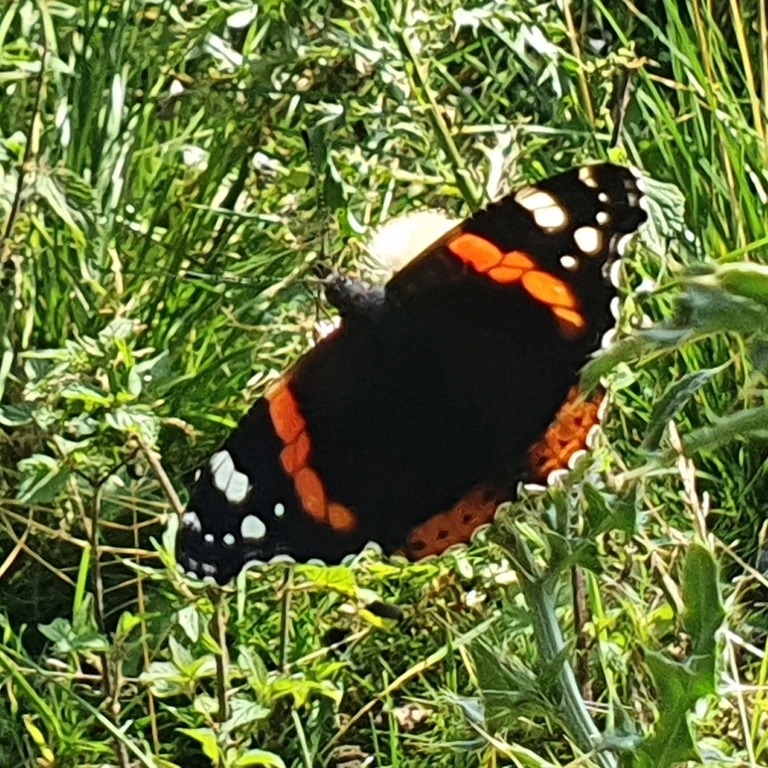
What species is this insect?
Vanessa atalanta
